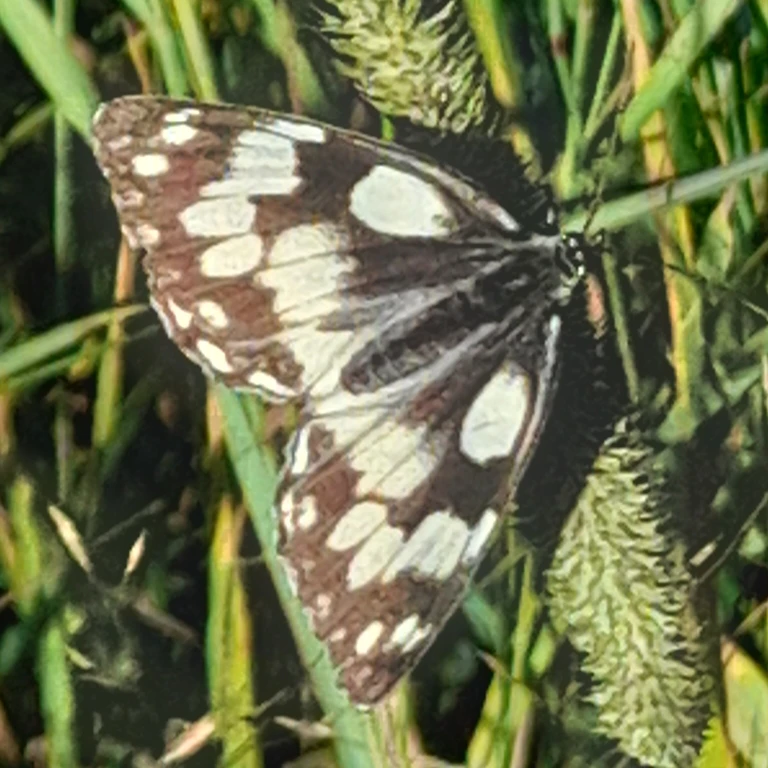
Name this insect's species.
Melanargia galathea
